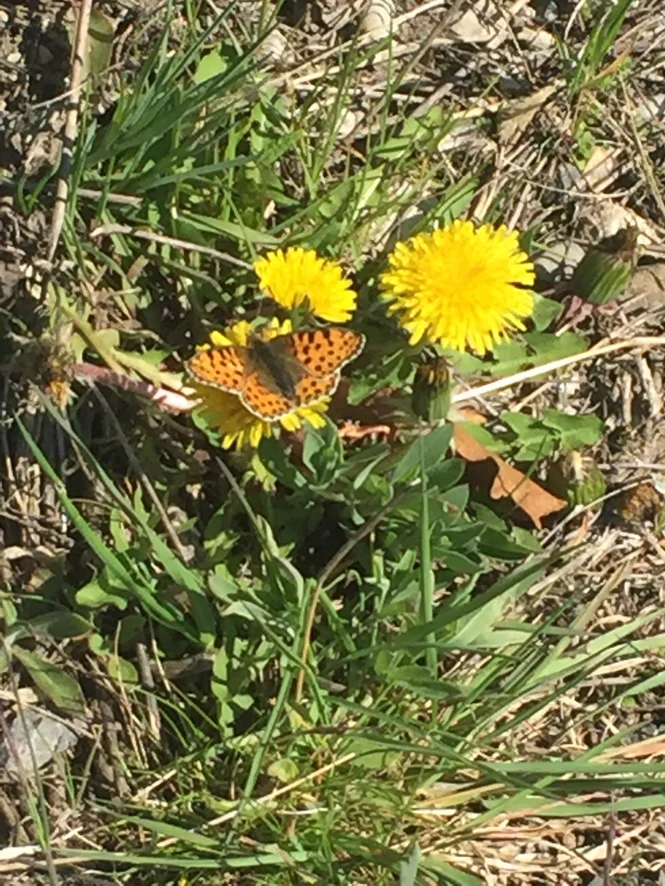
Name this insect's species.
Issoria lathonia
